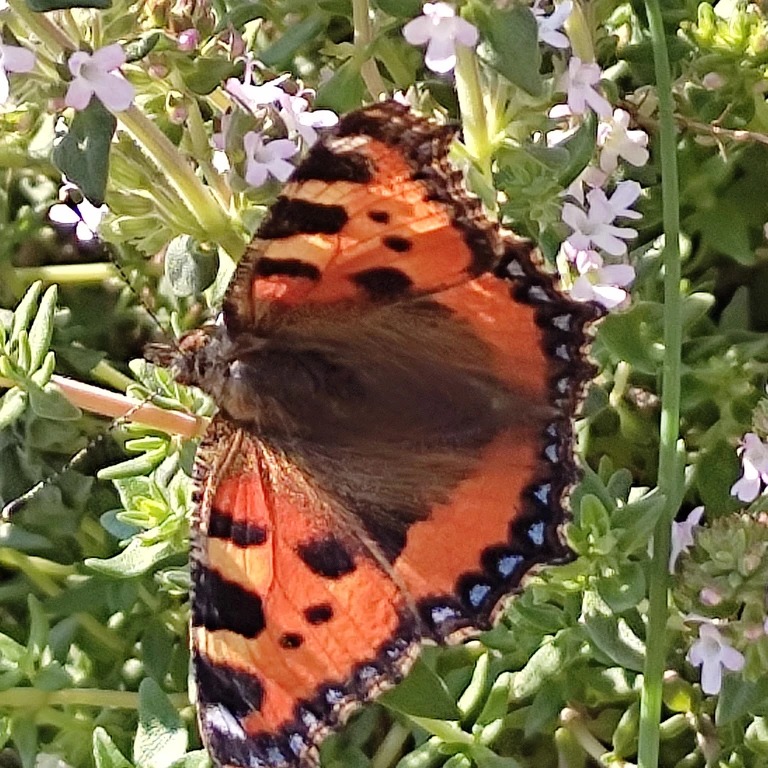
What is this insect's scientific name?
Aglais urticae
